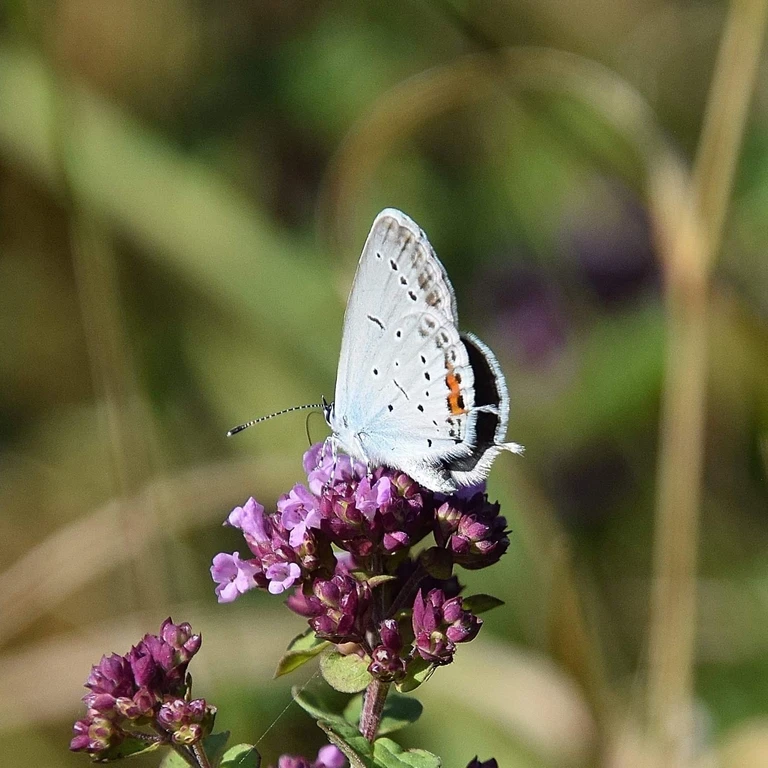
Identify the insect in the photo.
Cupido argiades (also Elkalyce argiades)
